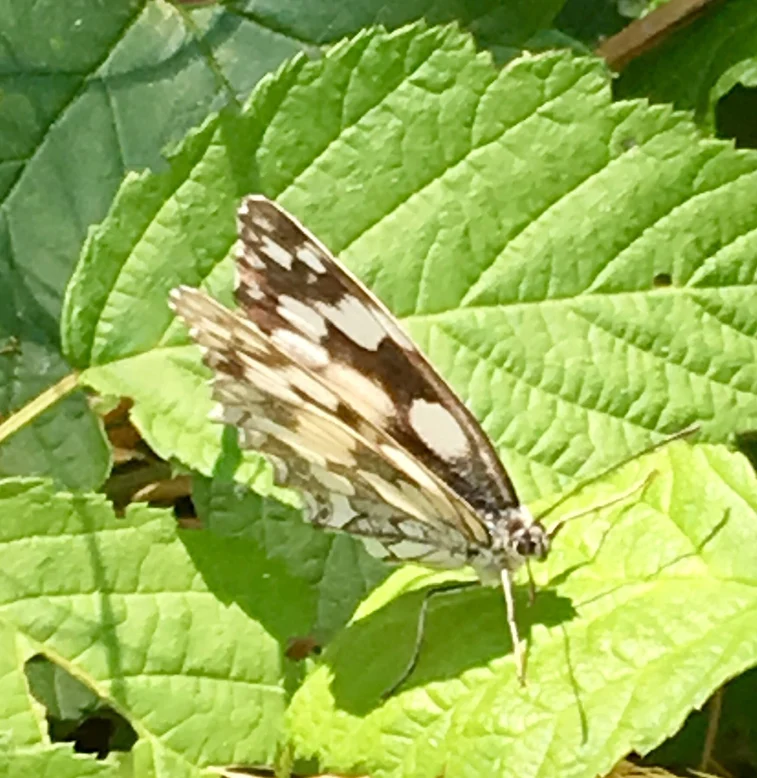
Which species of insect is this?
Melanargia galathea
